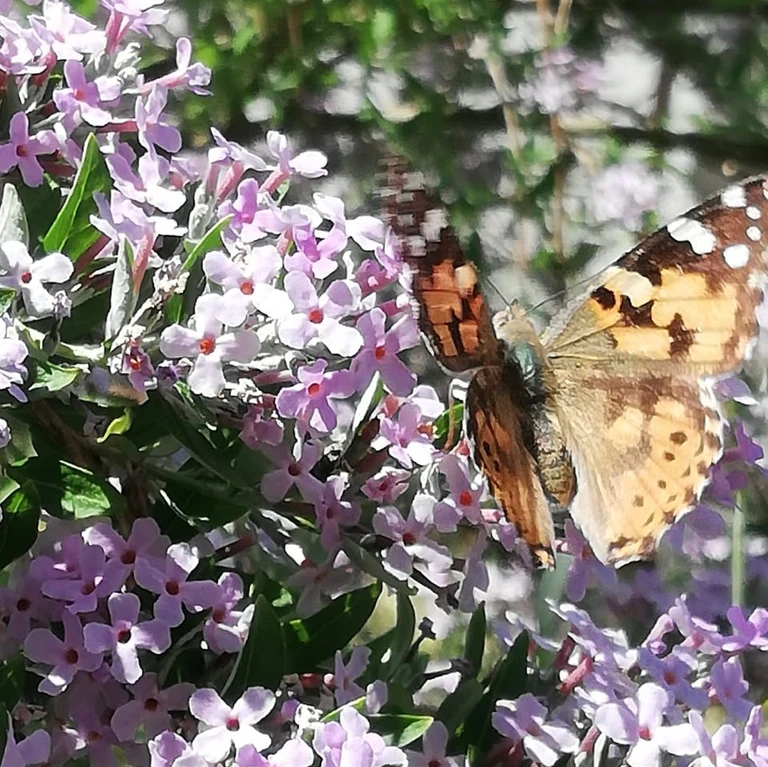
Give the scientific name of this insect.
Vanessa cardui
